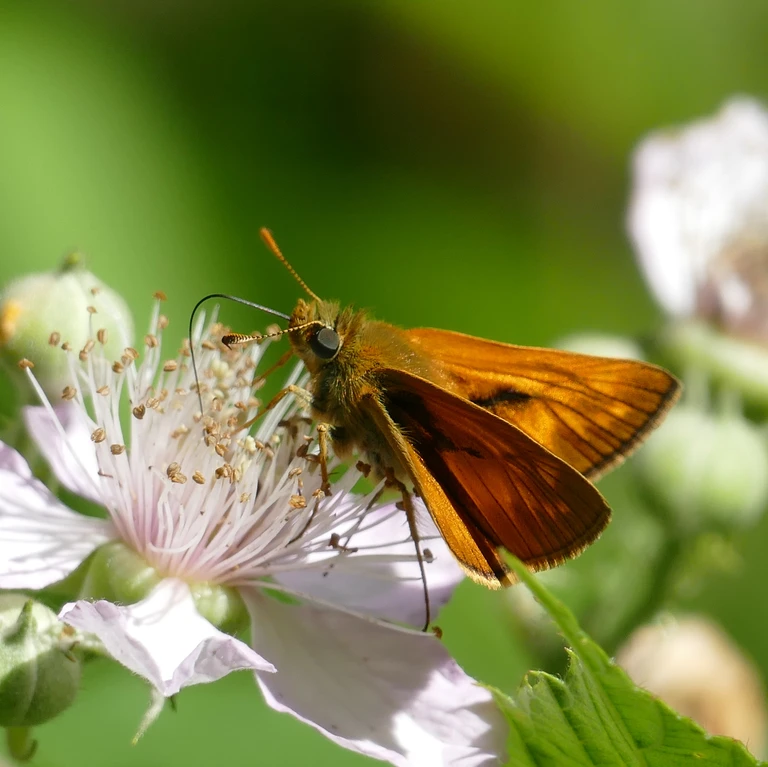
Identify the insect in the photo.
Ochlodes sylvanus (also Ochlodes venata)
